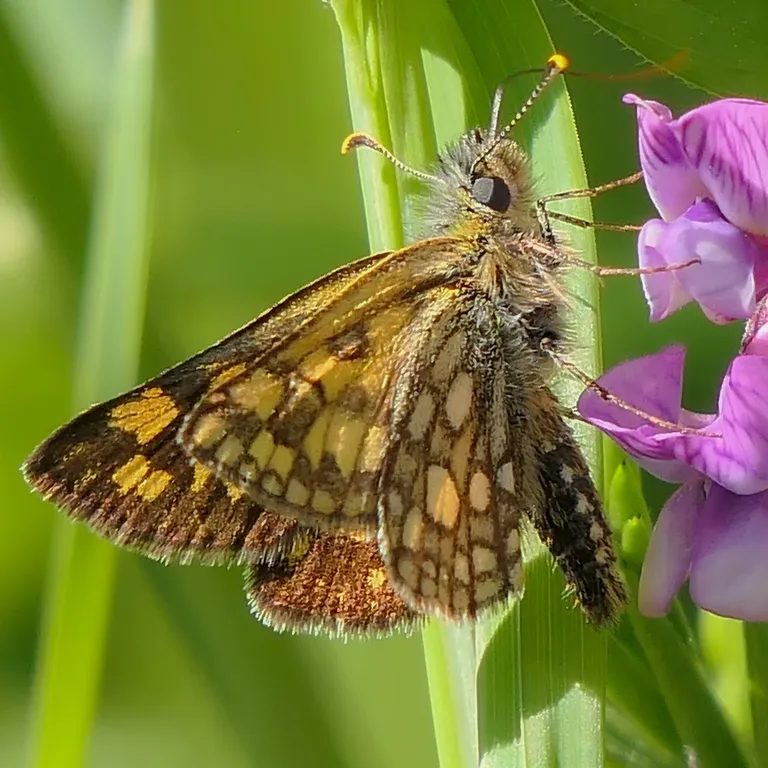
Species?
Carterocephalus palaemon
